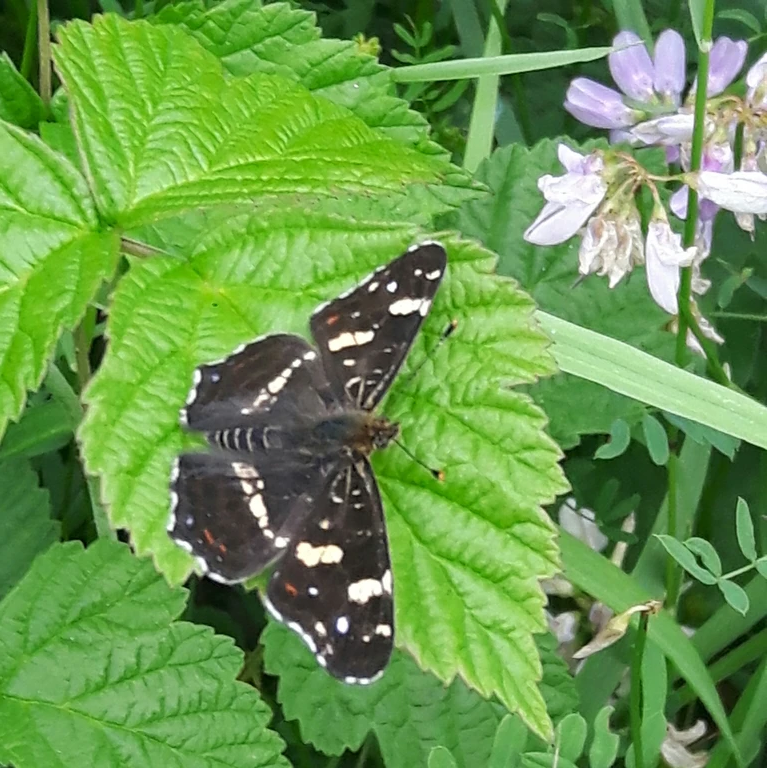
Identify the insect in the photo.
Araschnia levana
